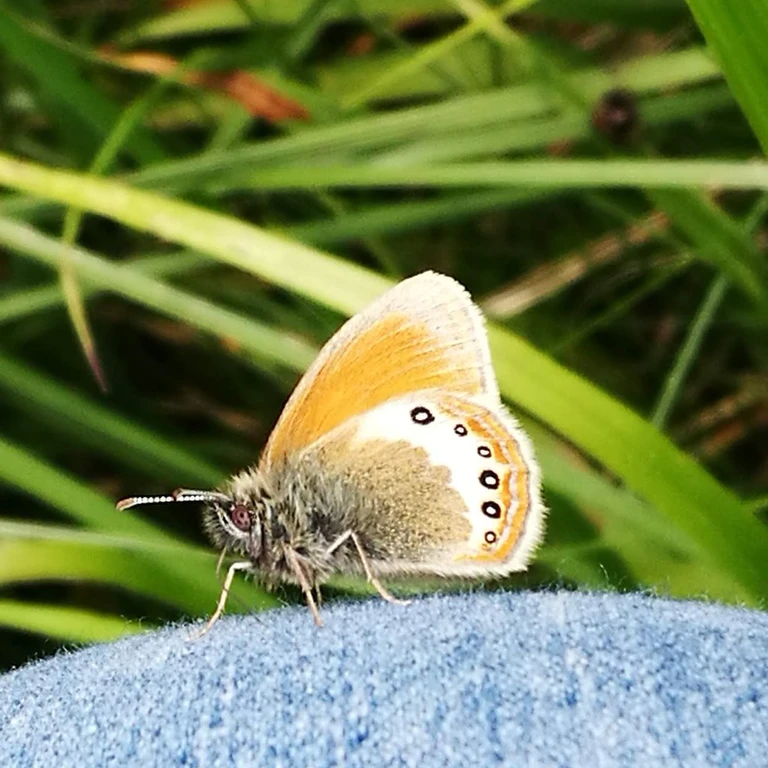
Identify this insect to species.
Coenonympha gardetta
